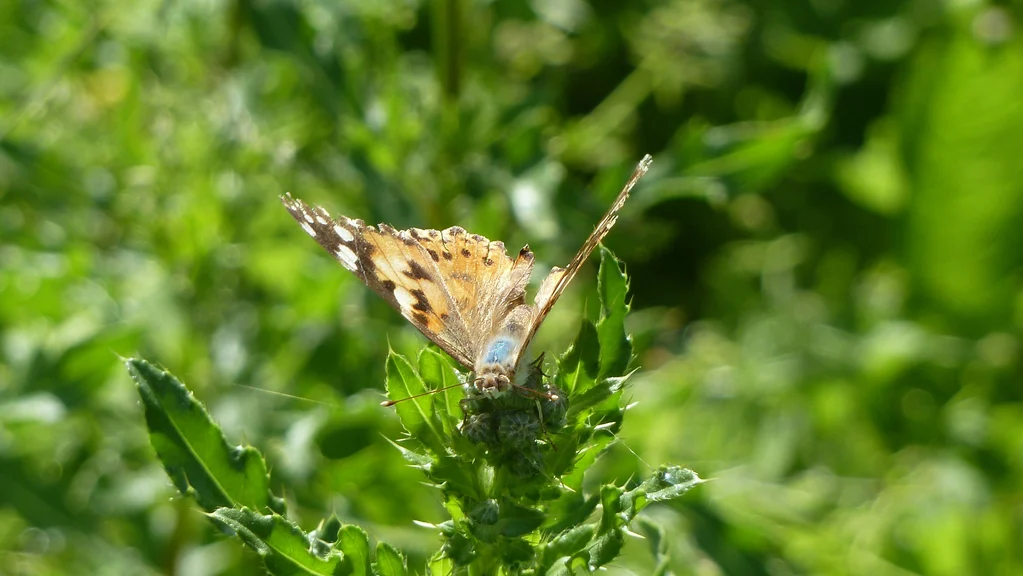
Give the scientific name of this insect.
Vanessa cardui
